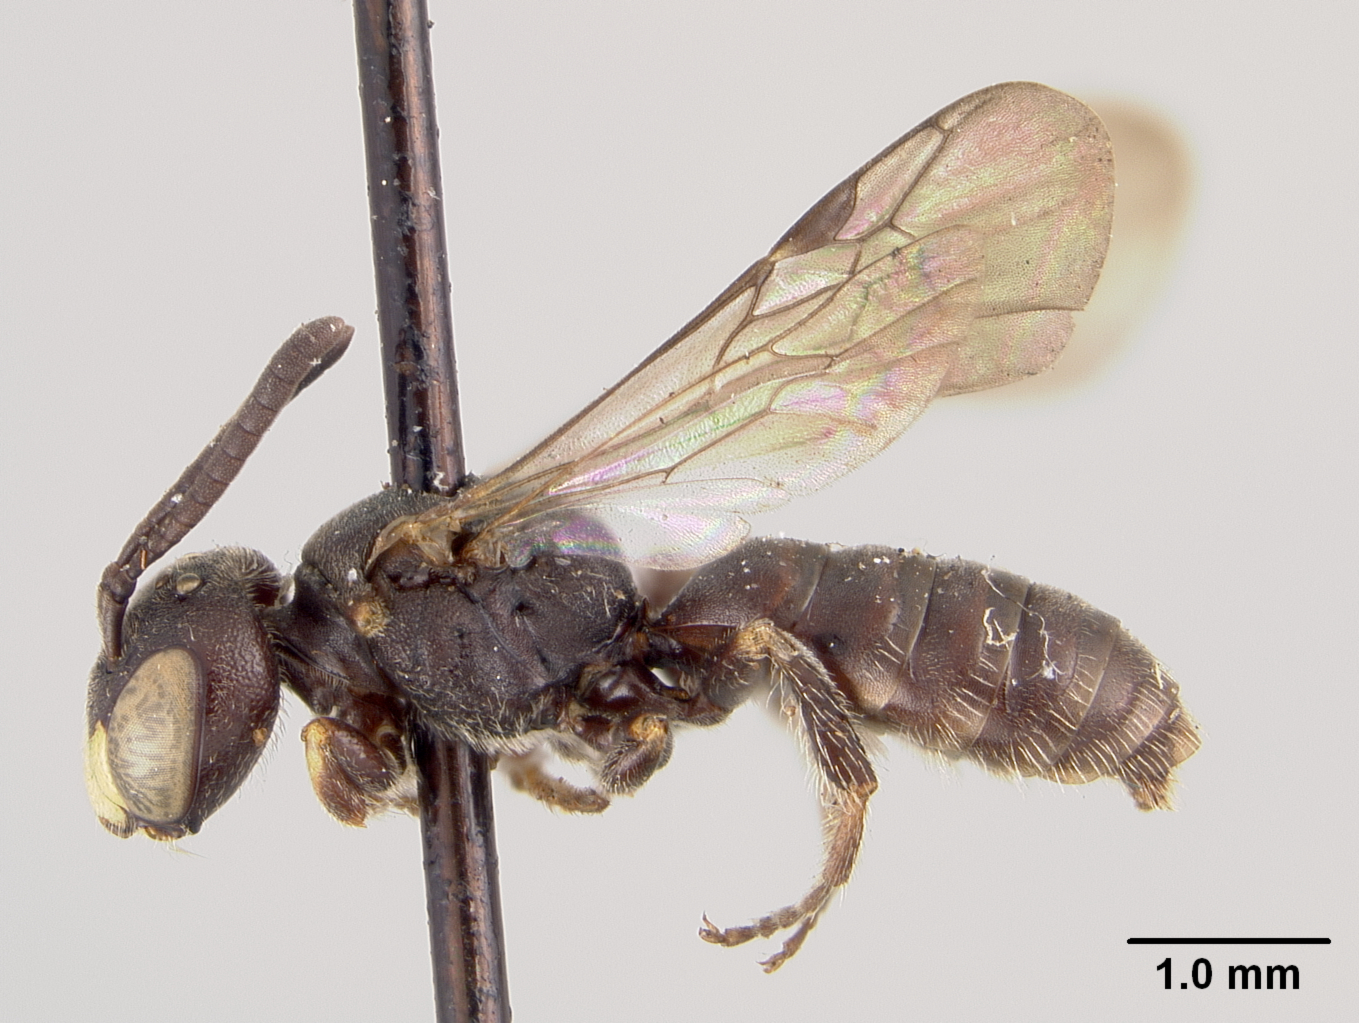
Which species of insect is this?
Pseudopanurgus stevensi
